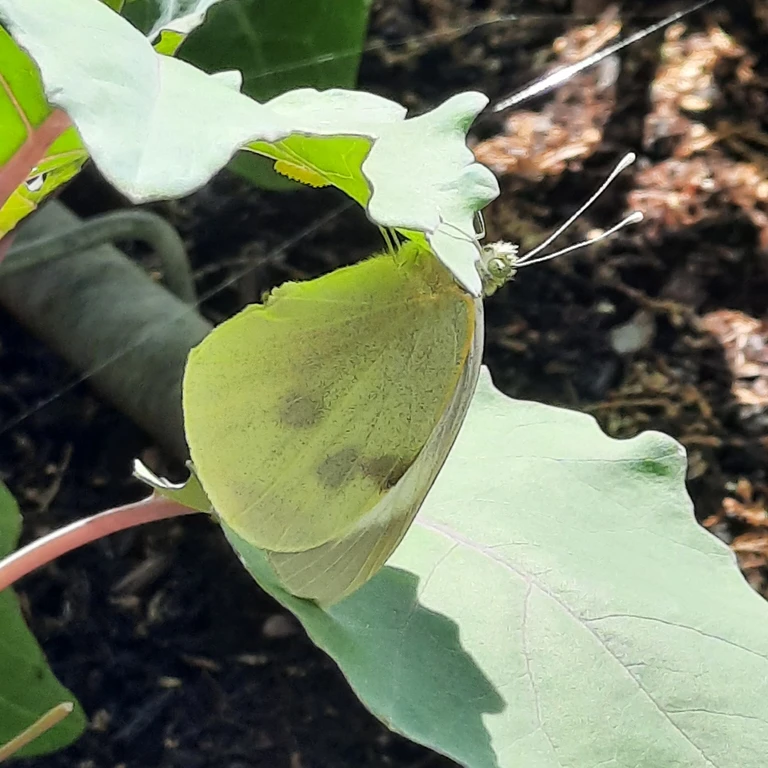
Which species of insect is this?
Pieris brassicae
